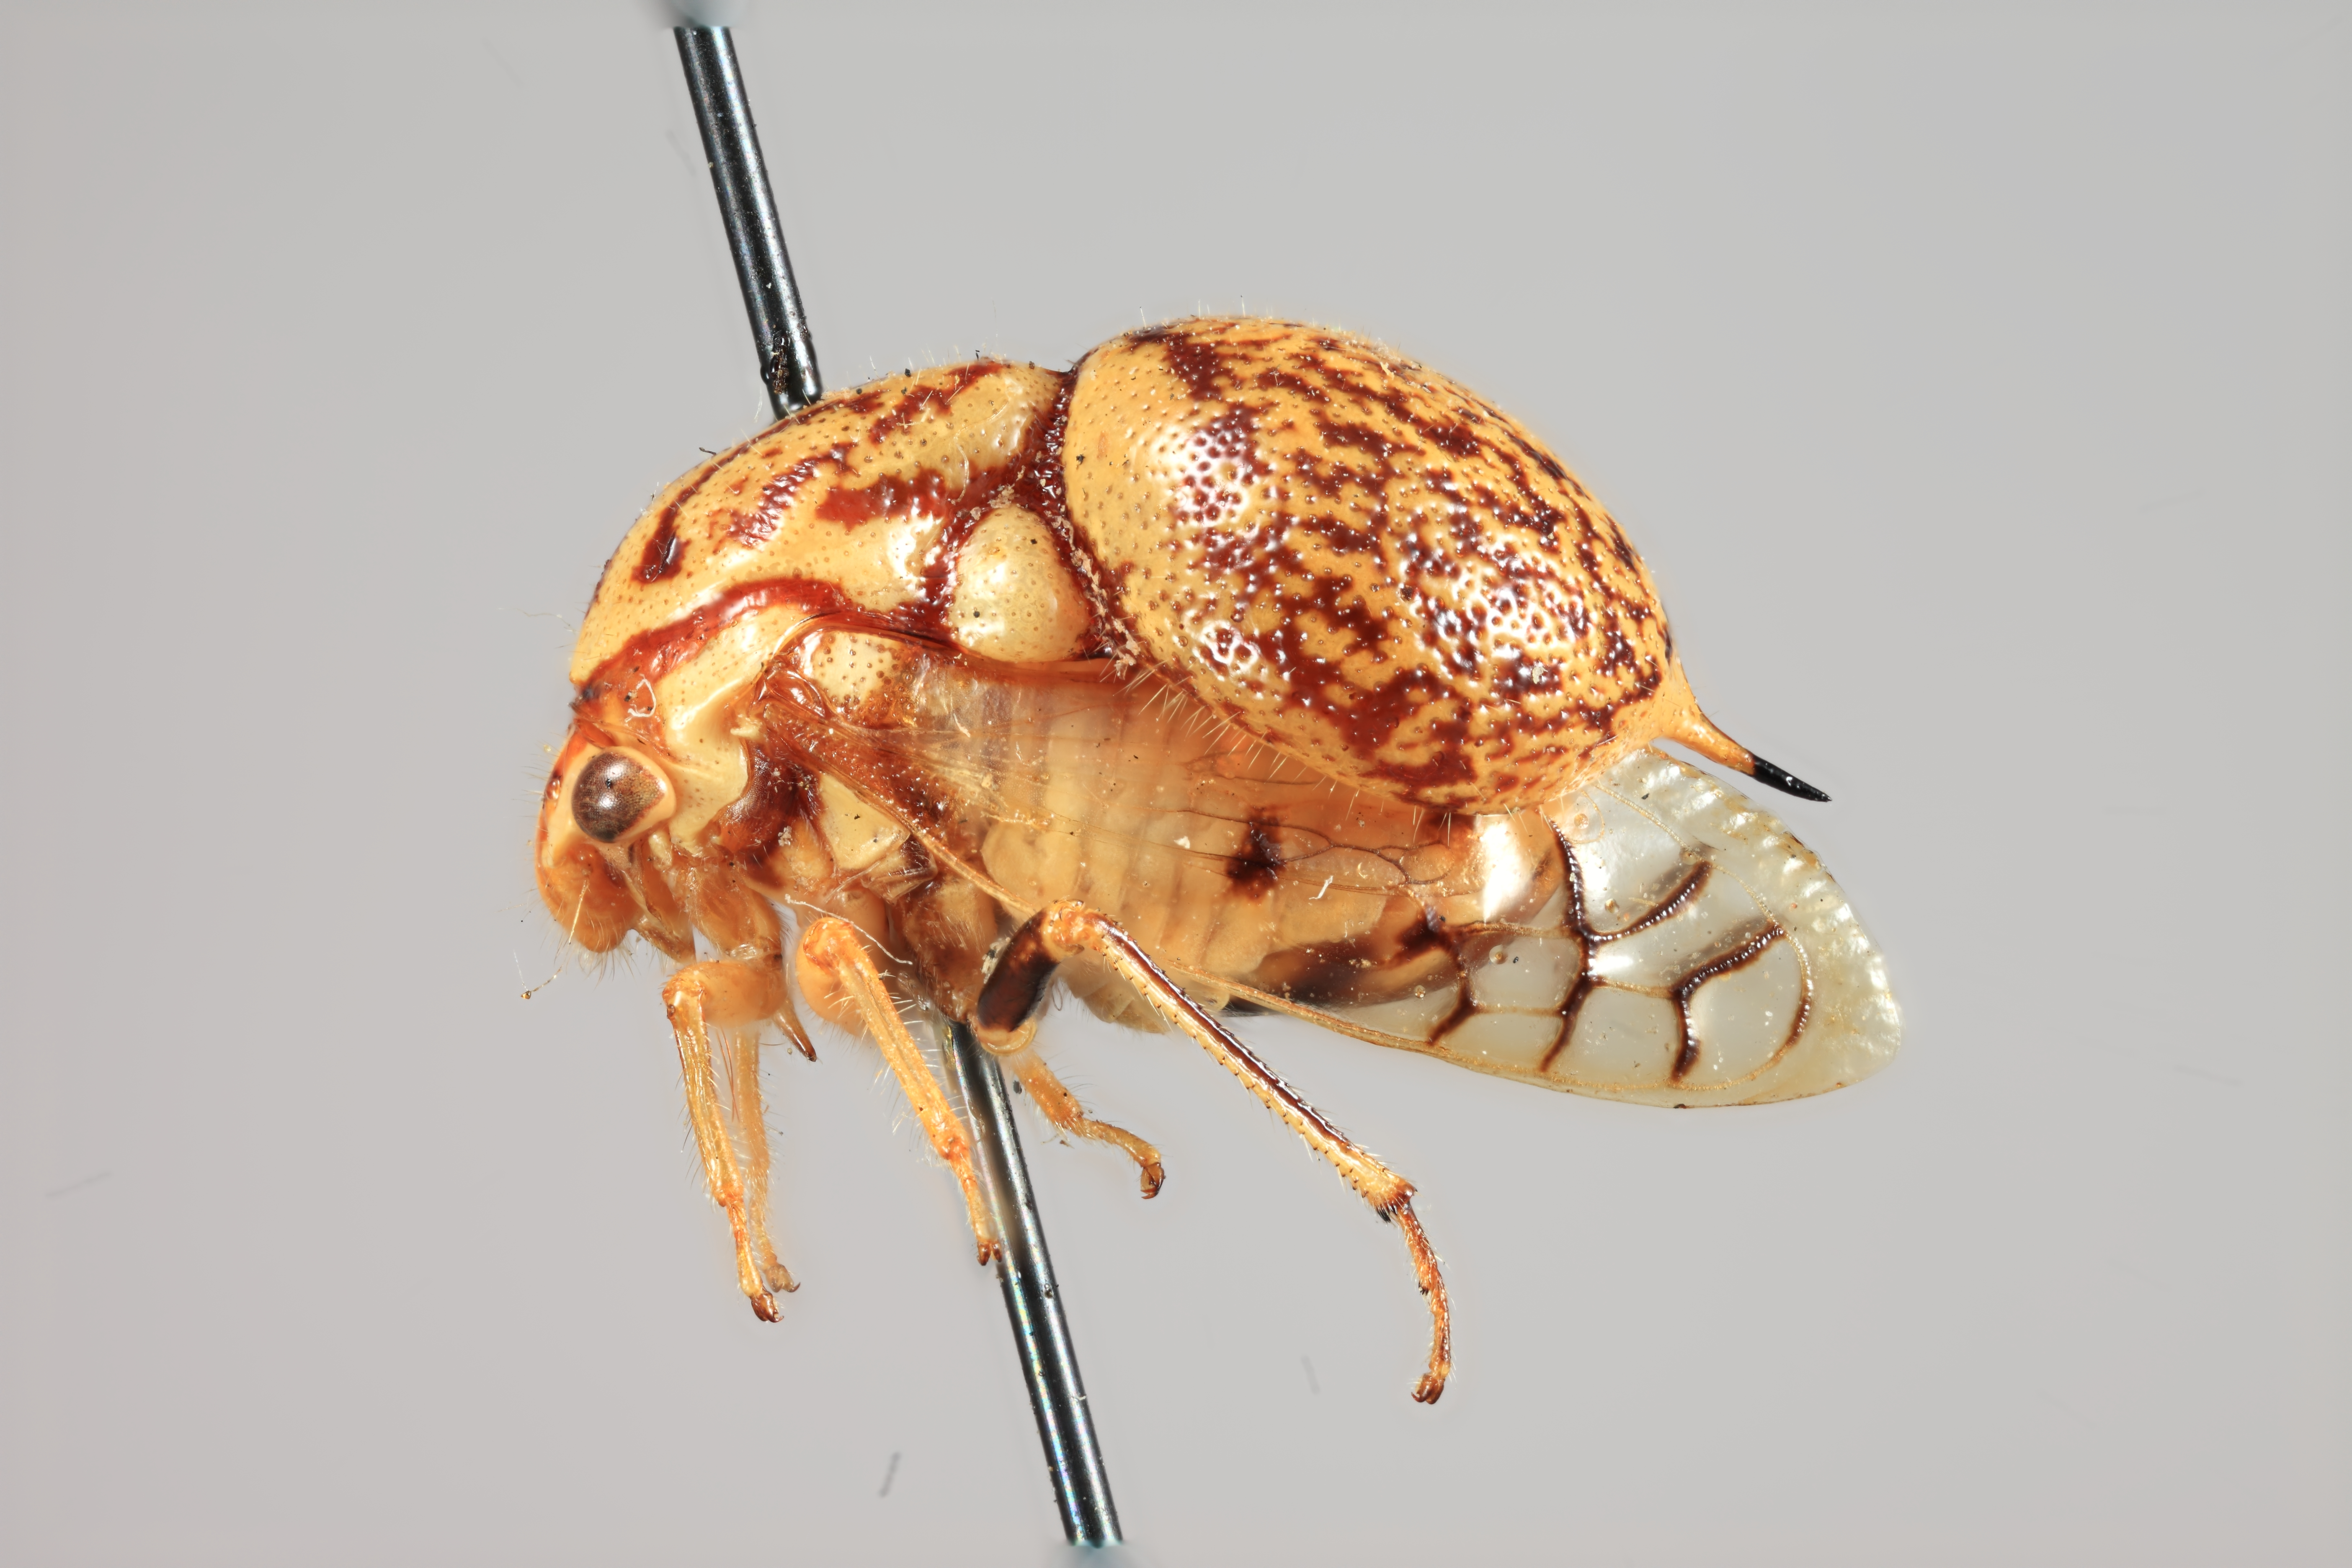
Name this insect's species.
Parantonae ornata
